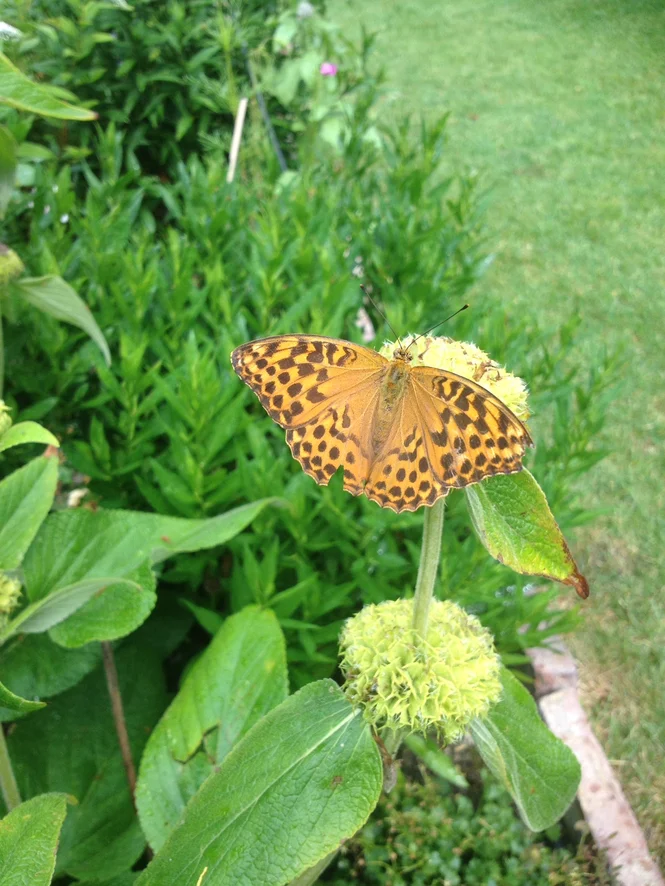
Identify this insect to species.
Argynnis paphia
